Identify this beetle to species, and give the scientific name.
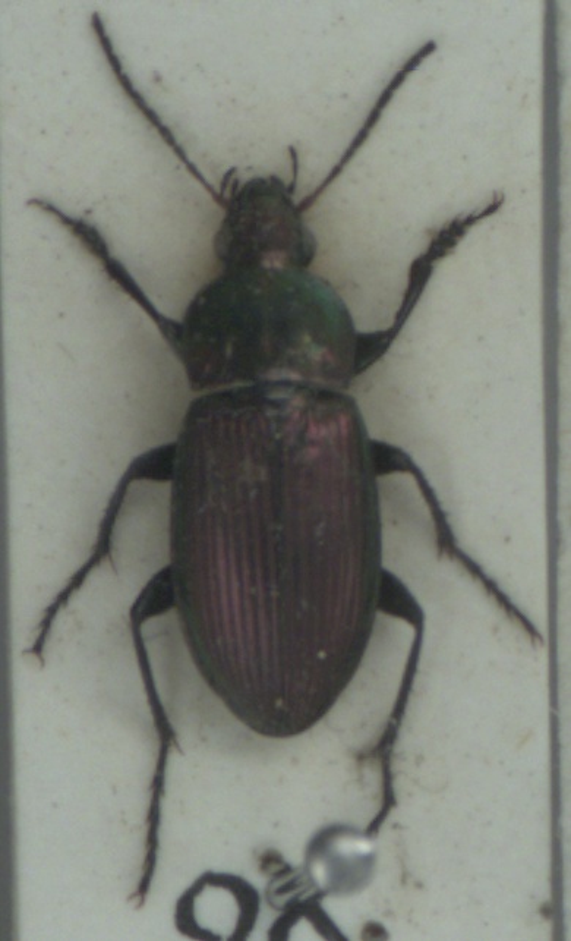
Poecilus versicolor
